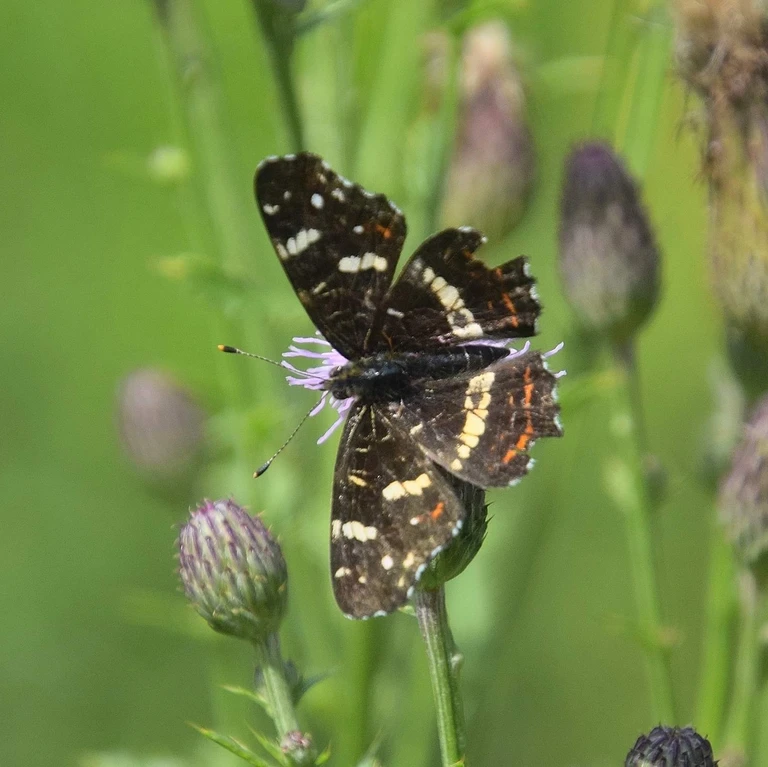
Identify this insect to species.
Araschnia levana
